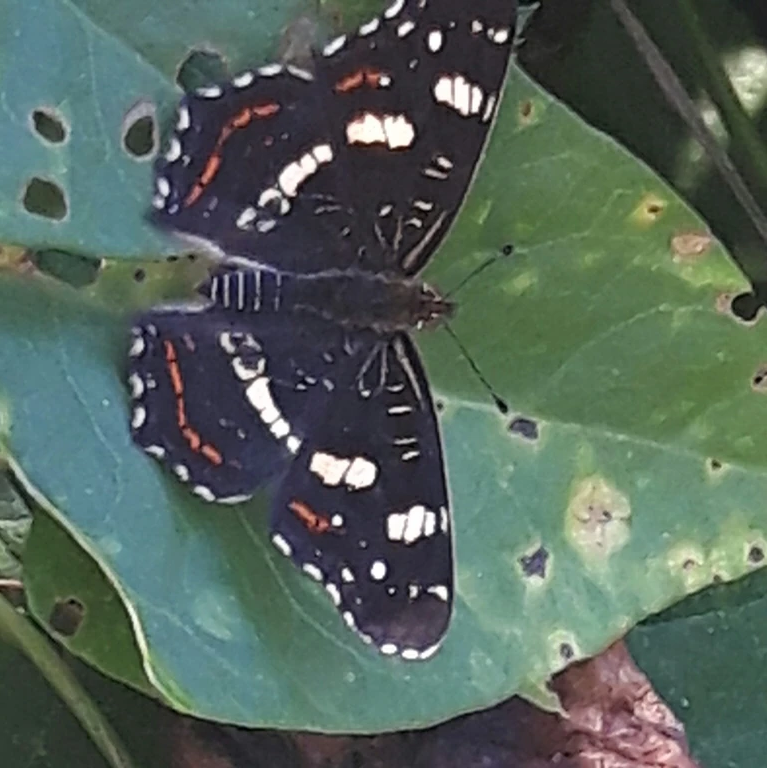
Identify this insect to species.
Araschnia levana
